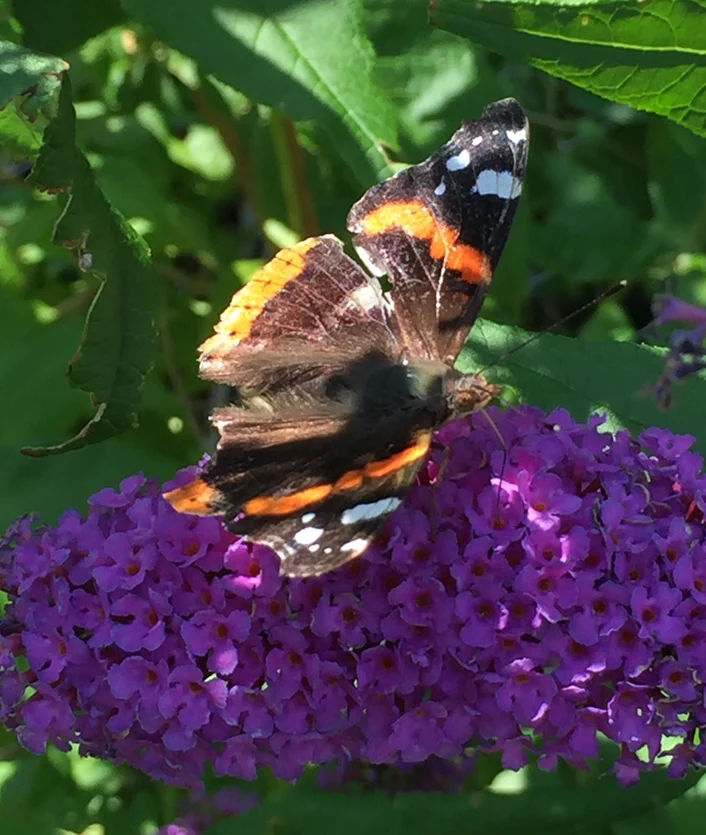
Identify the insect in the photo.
Vanessa atalanta
